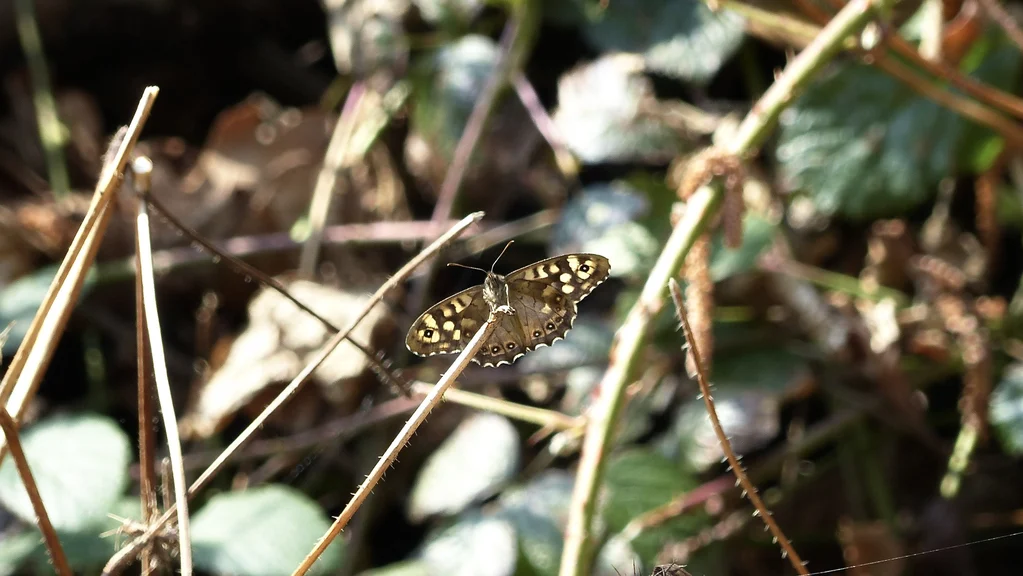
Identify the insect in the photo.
Pararge aegeria
